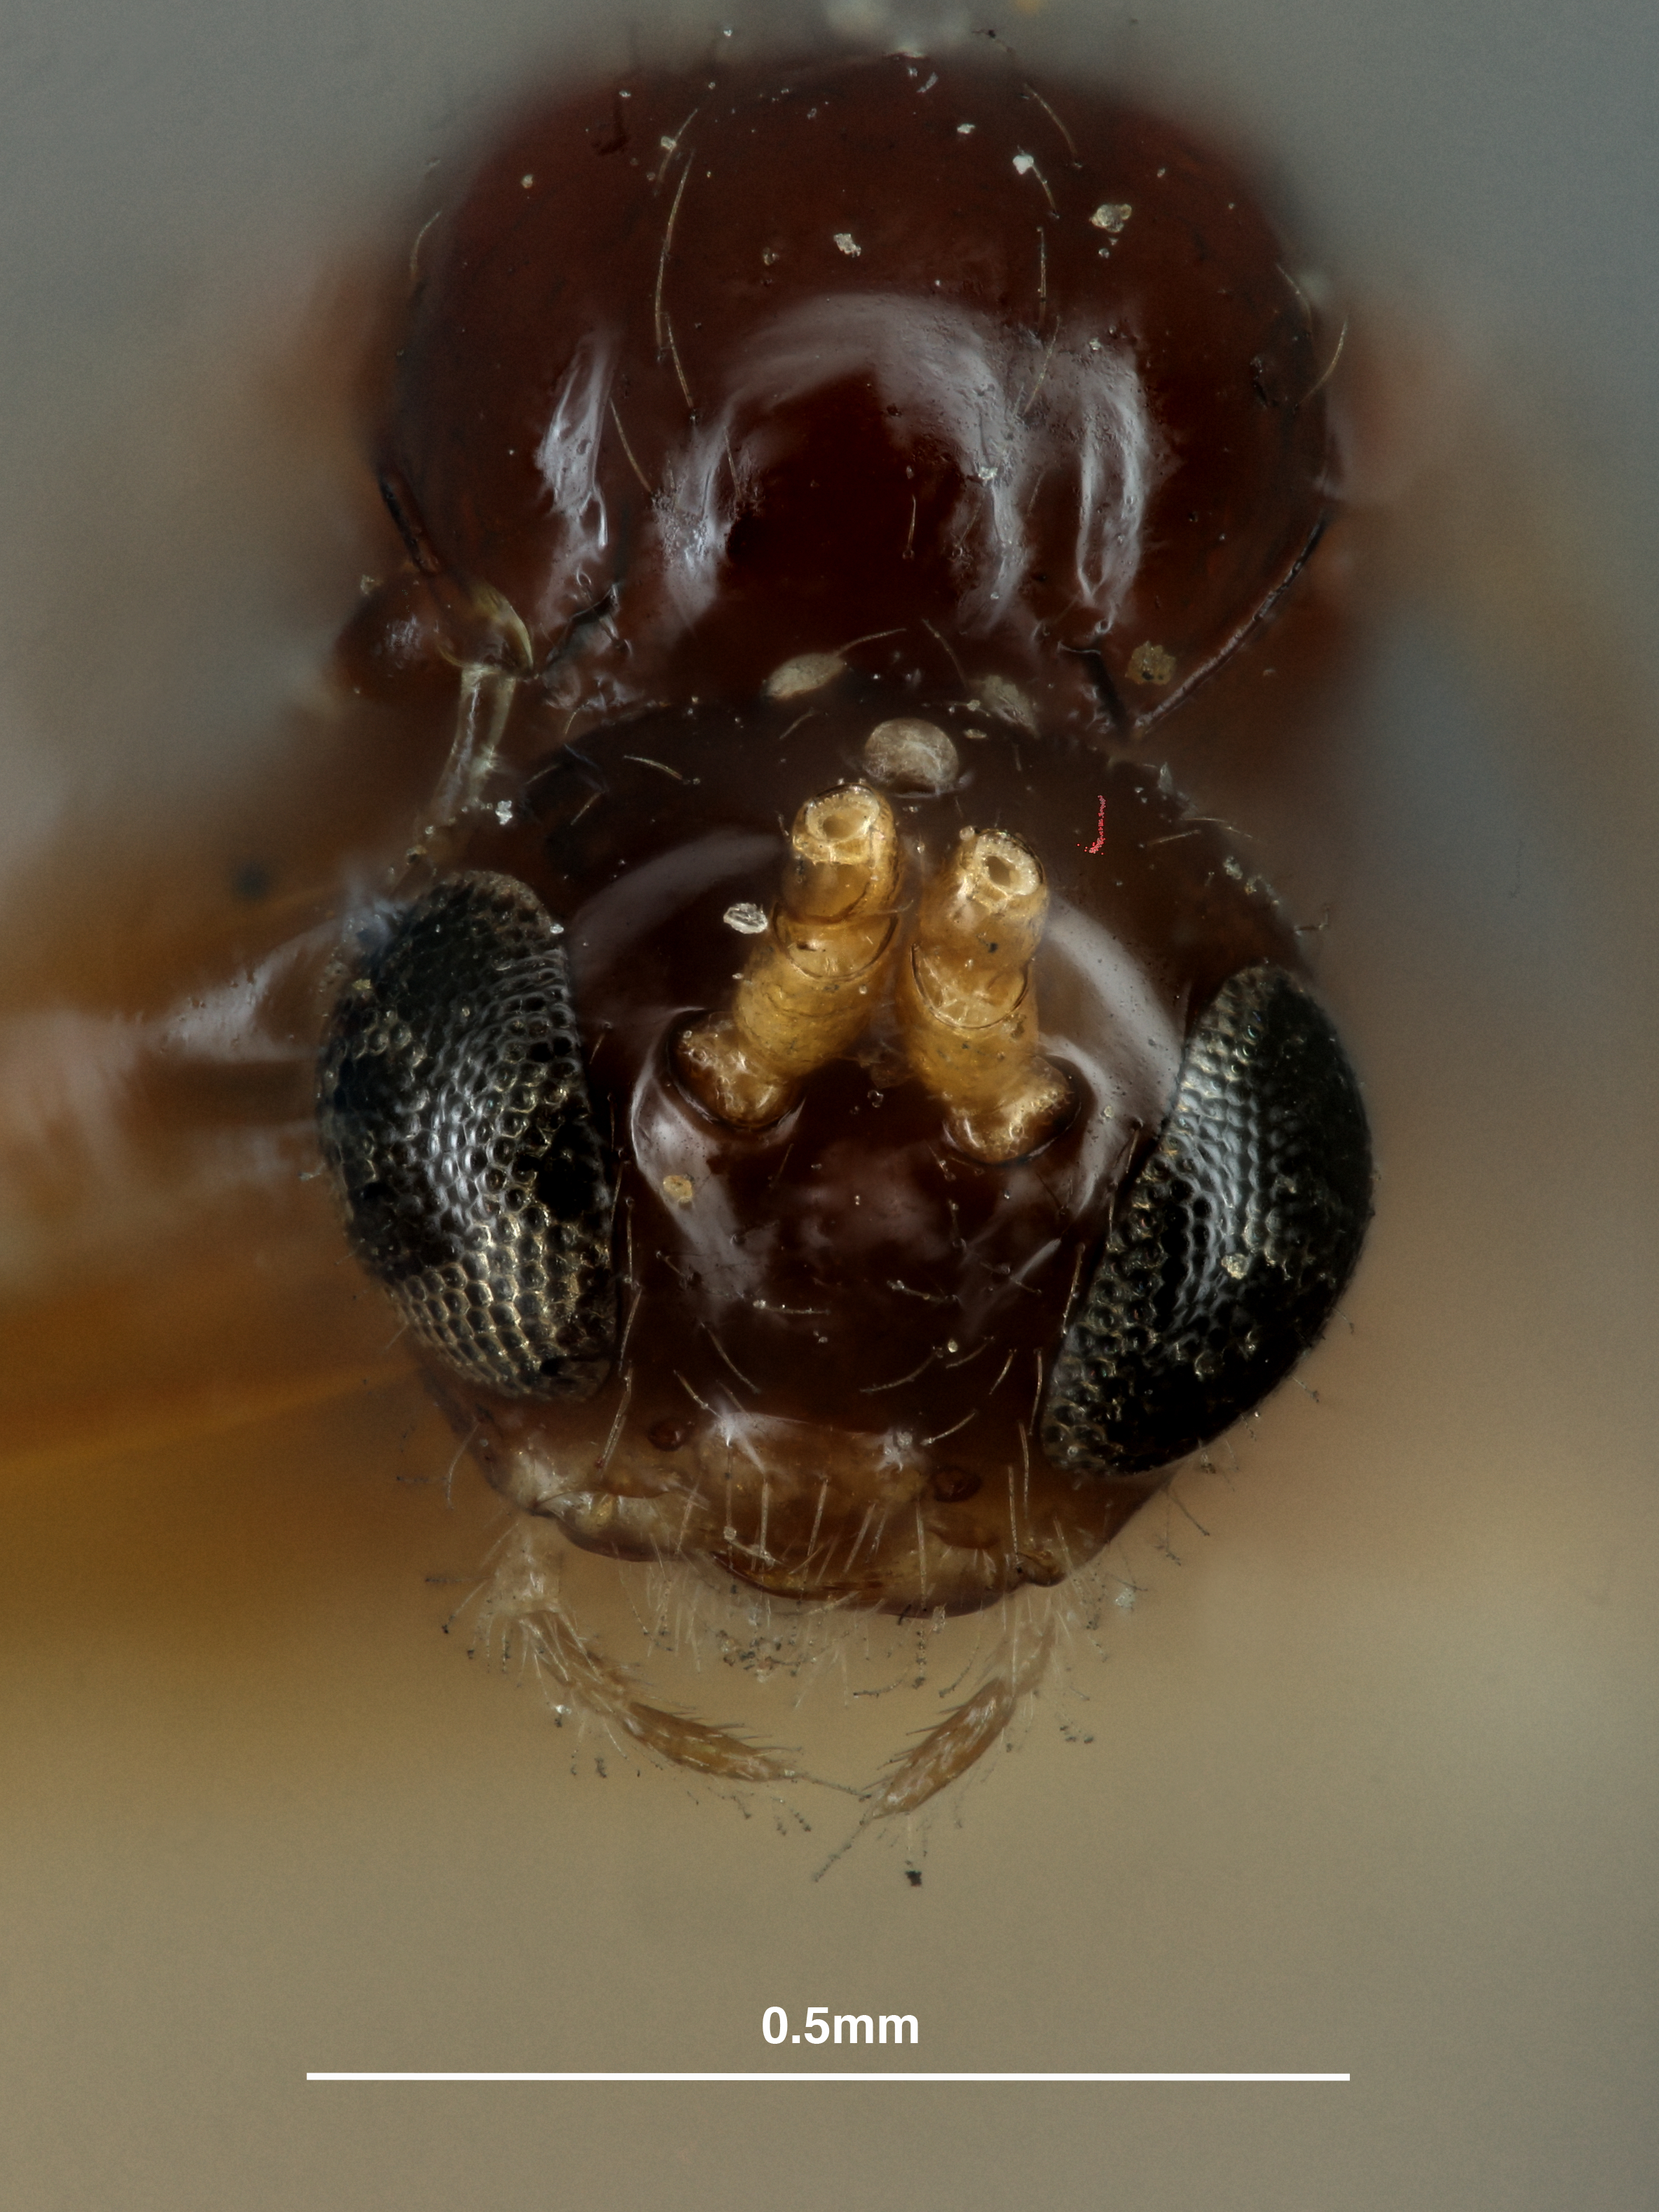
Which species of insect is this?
Trioxys rhagii
